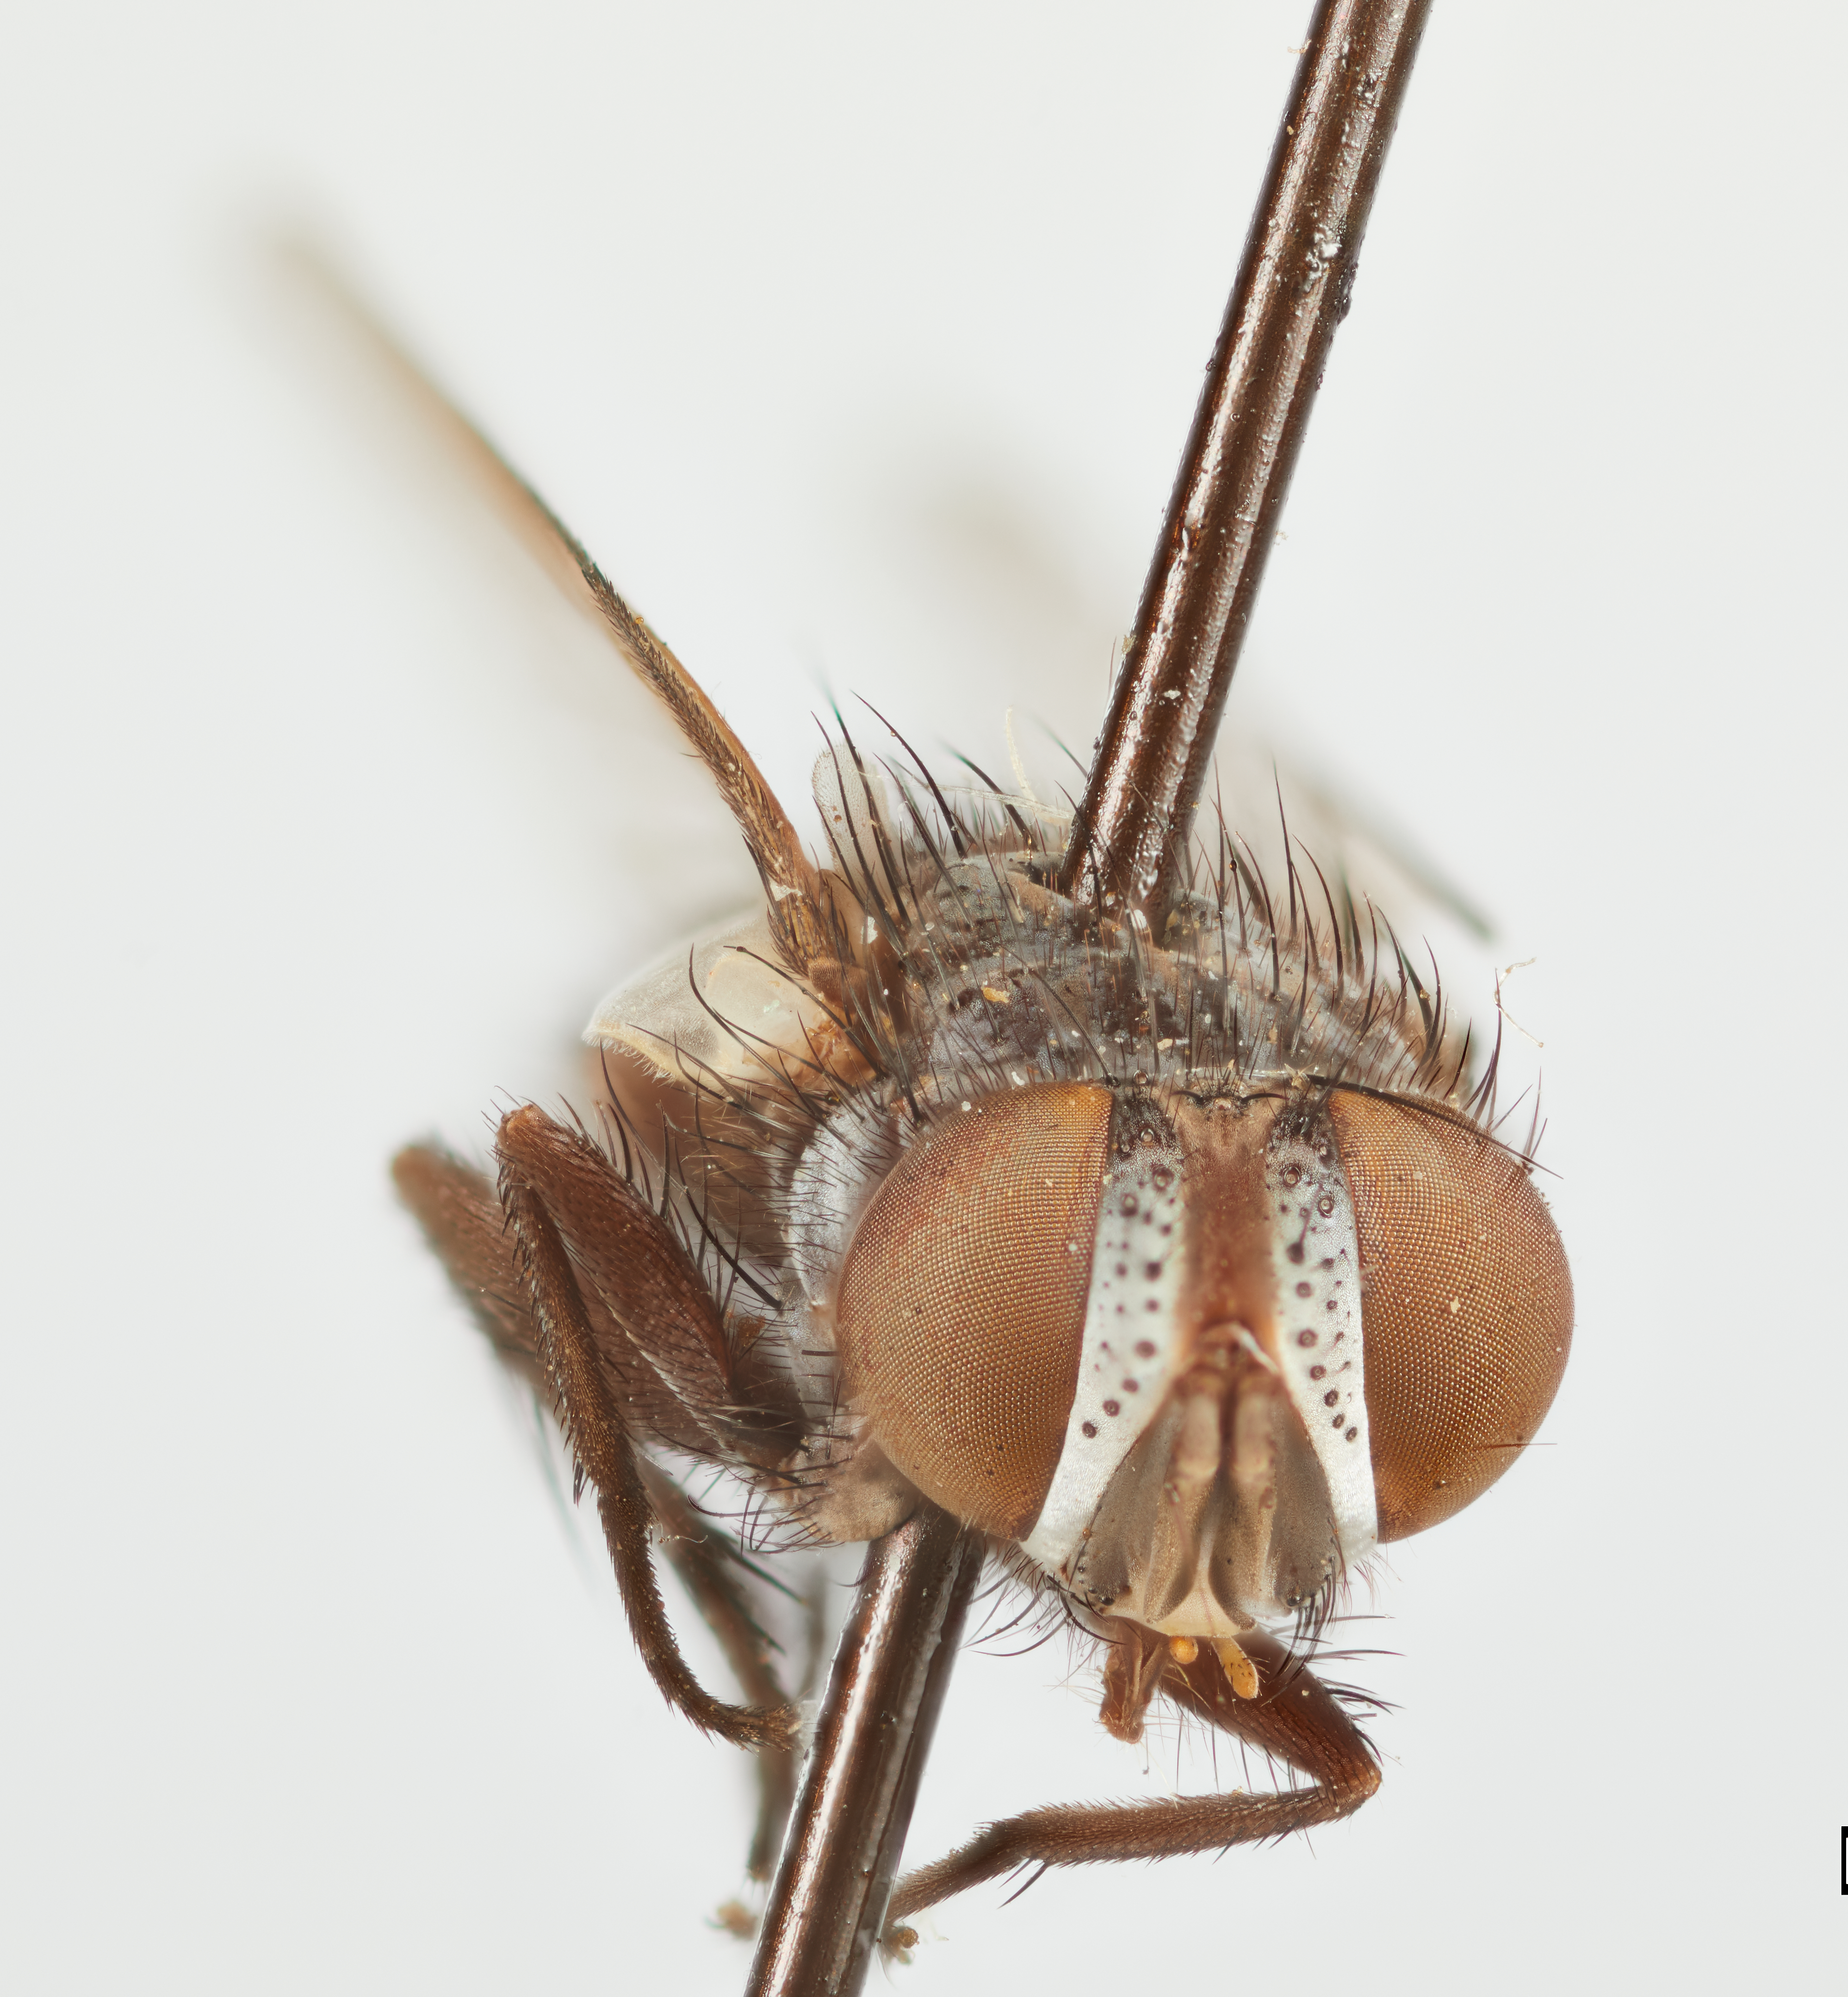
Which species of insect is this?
Neophryxe psychidis
